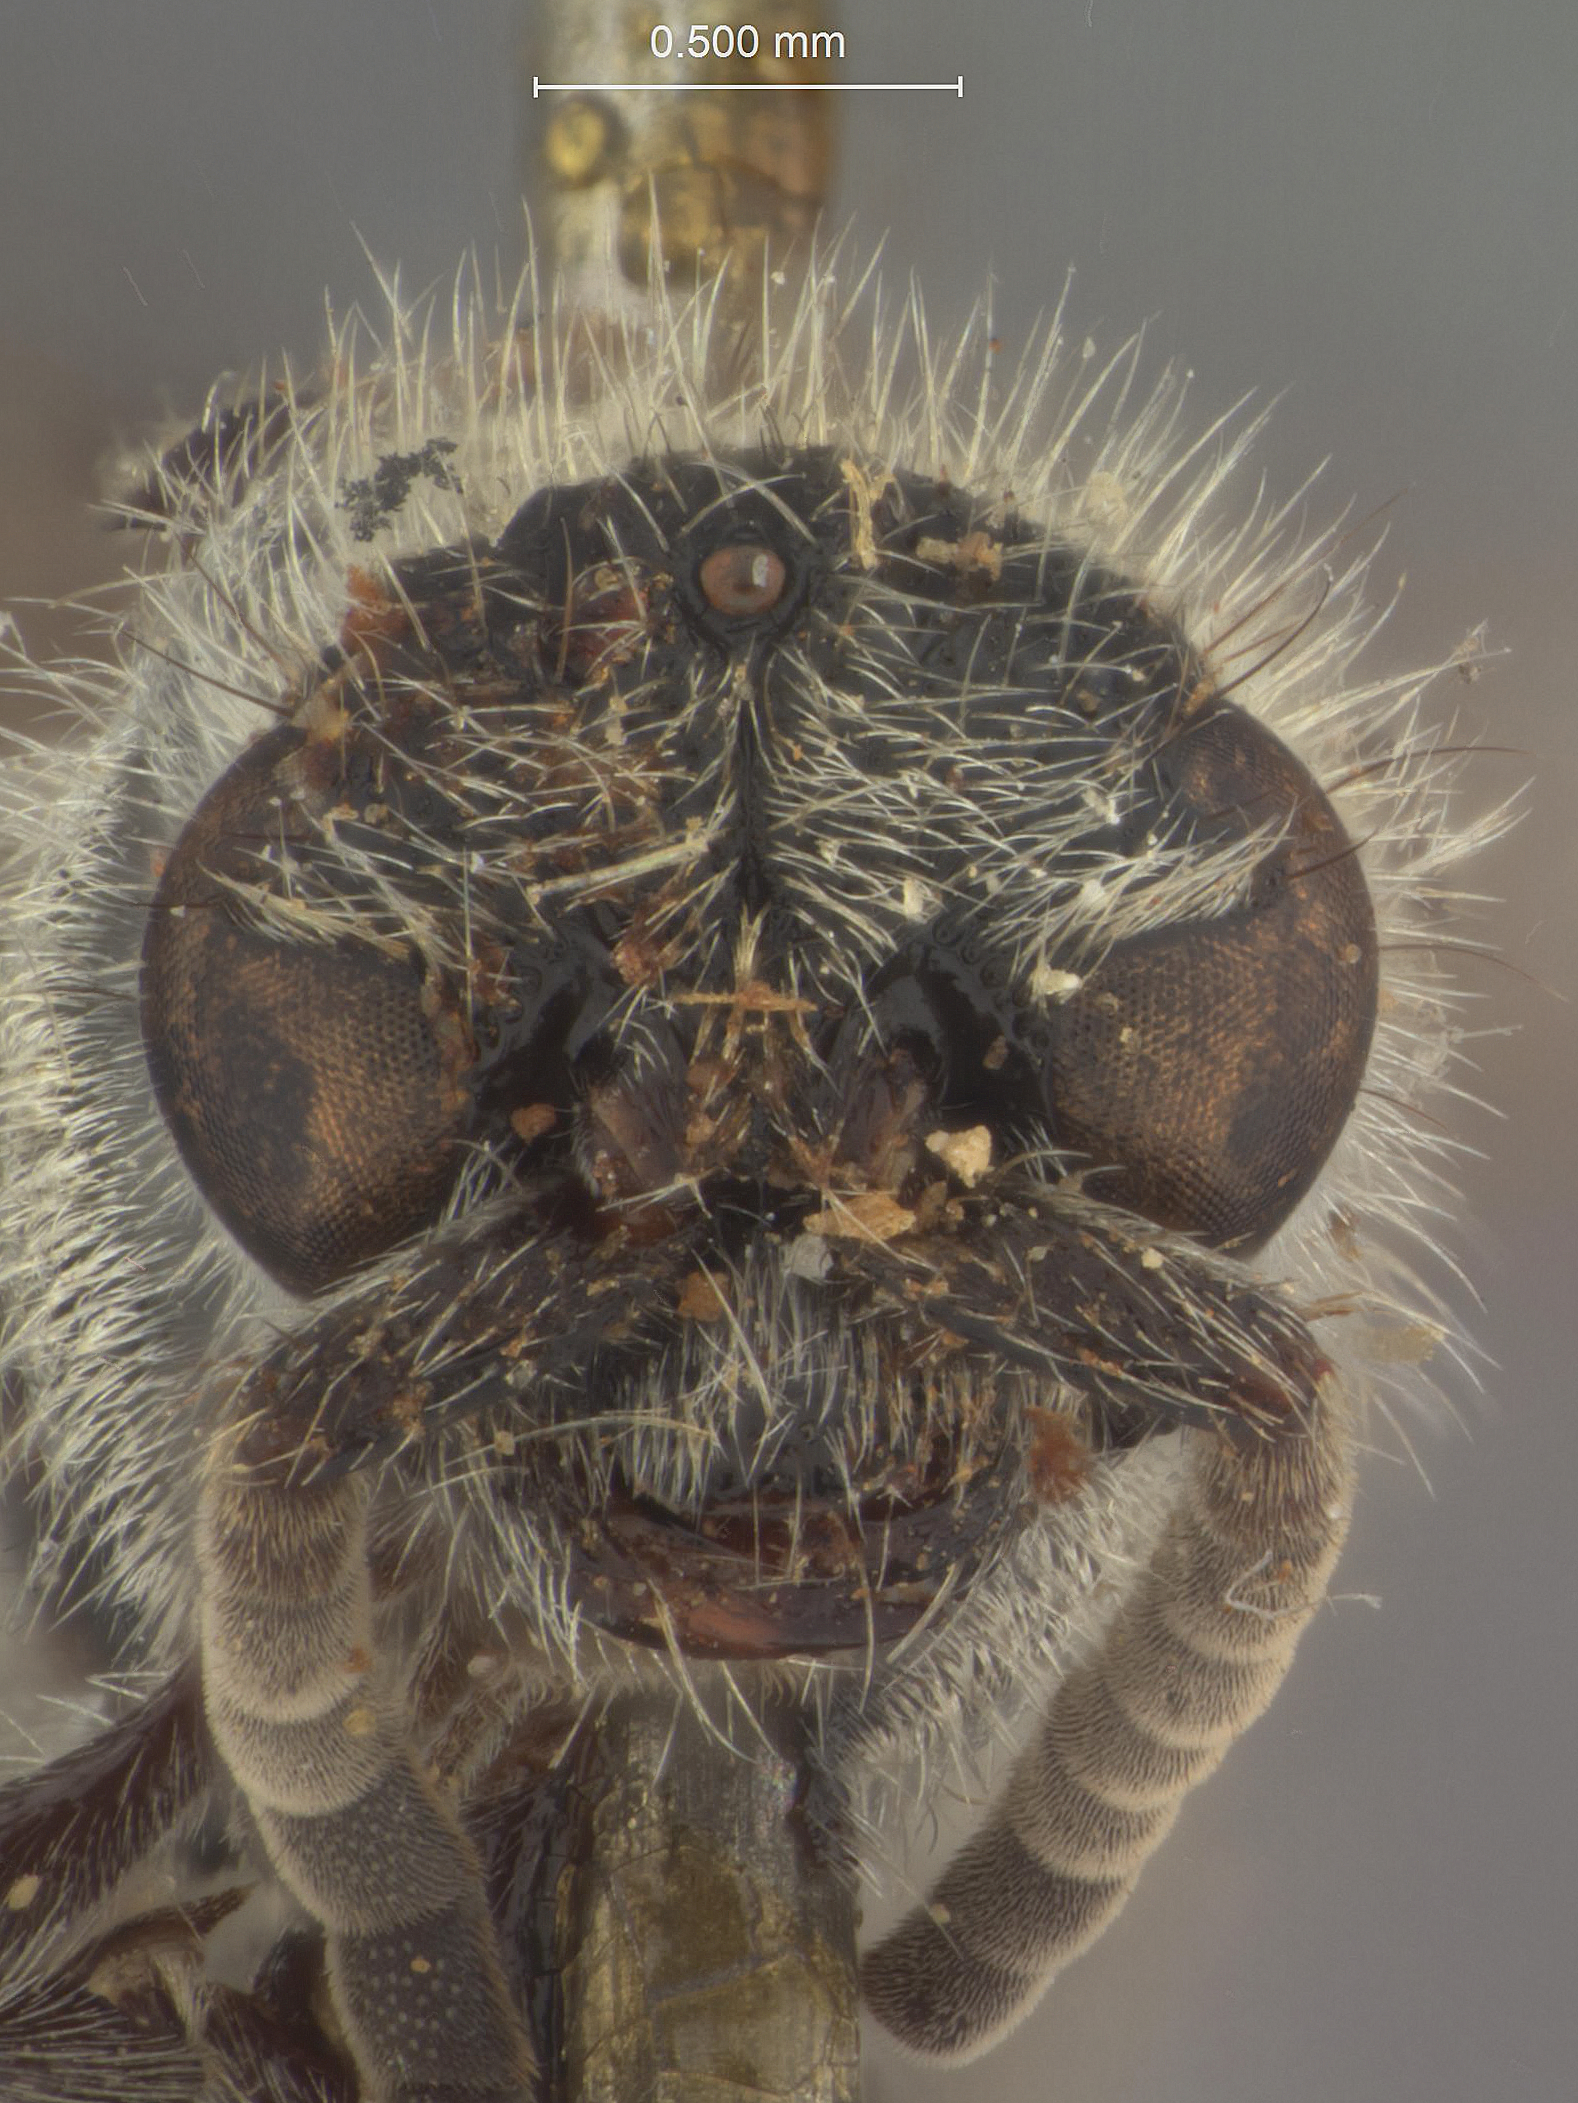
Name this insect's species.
Smicromyrme bakeri
